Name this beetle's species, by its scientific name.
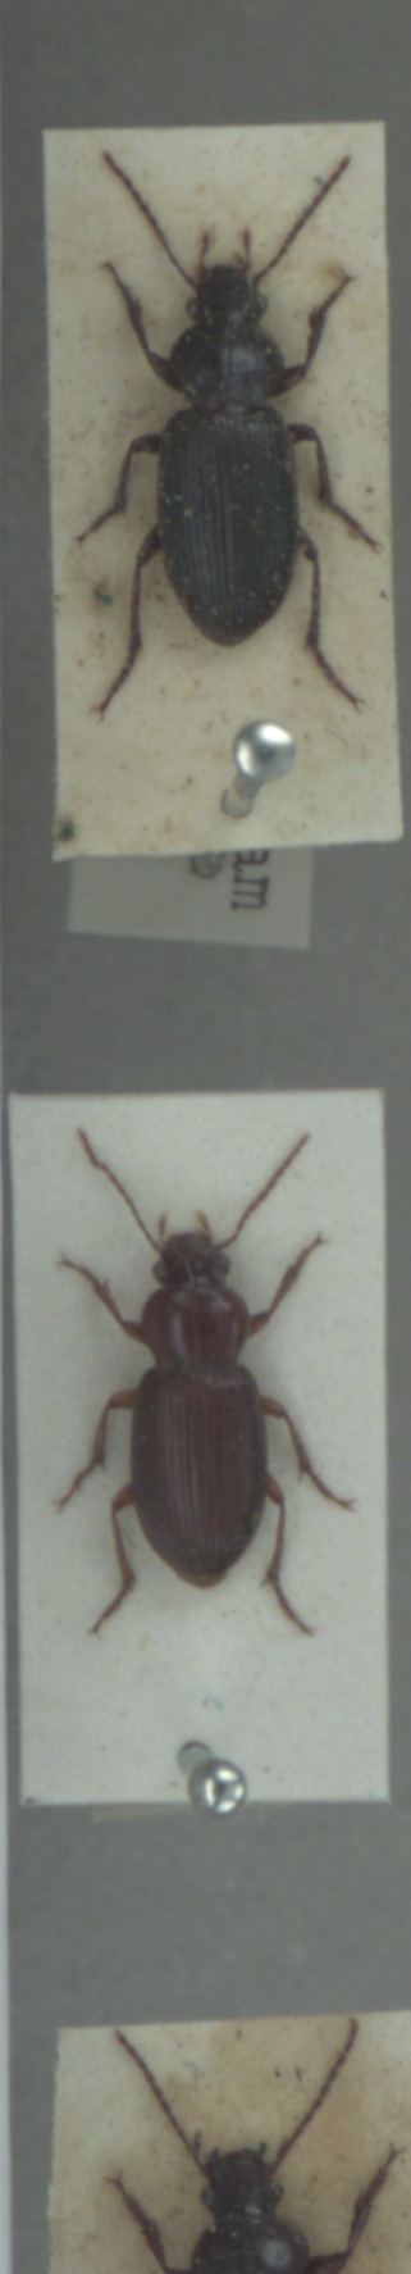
Ophonus cordatus
